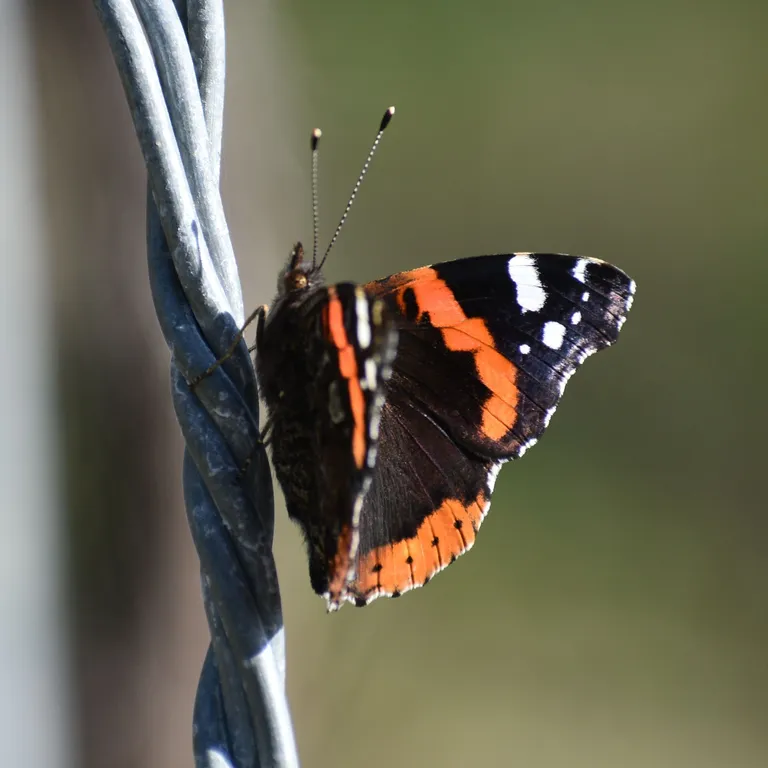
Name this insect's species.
Vanessa atalanta
